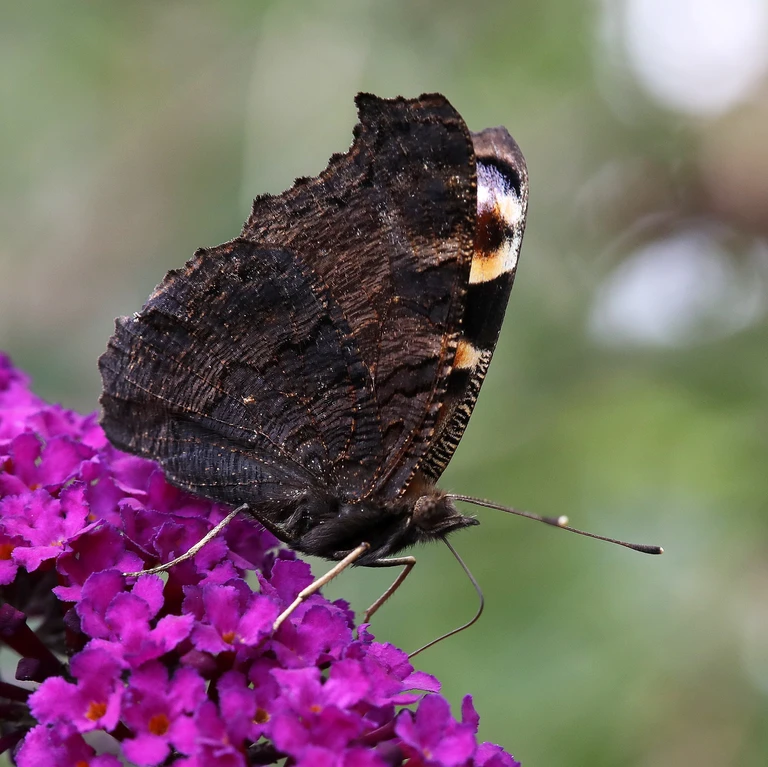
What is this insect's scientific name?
Aglais io
